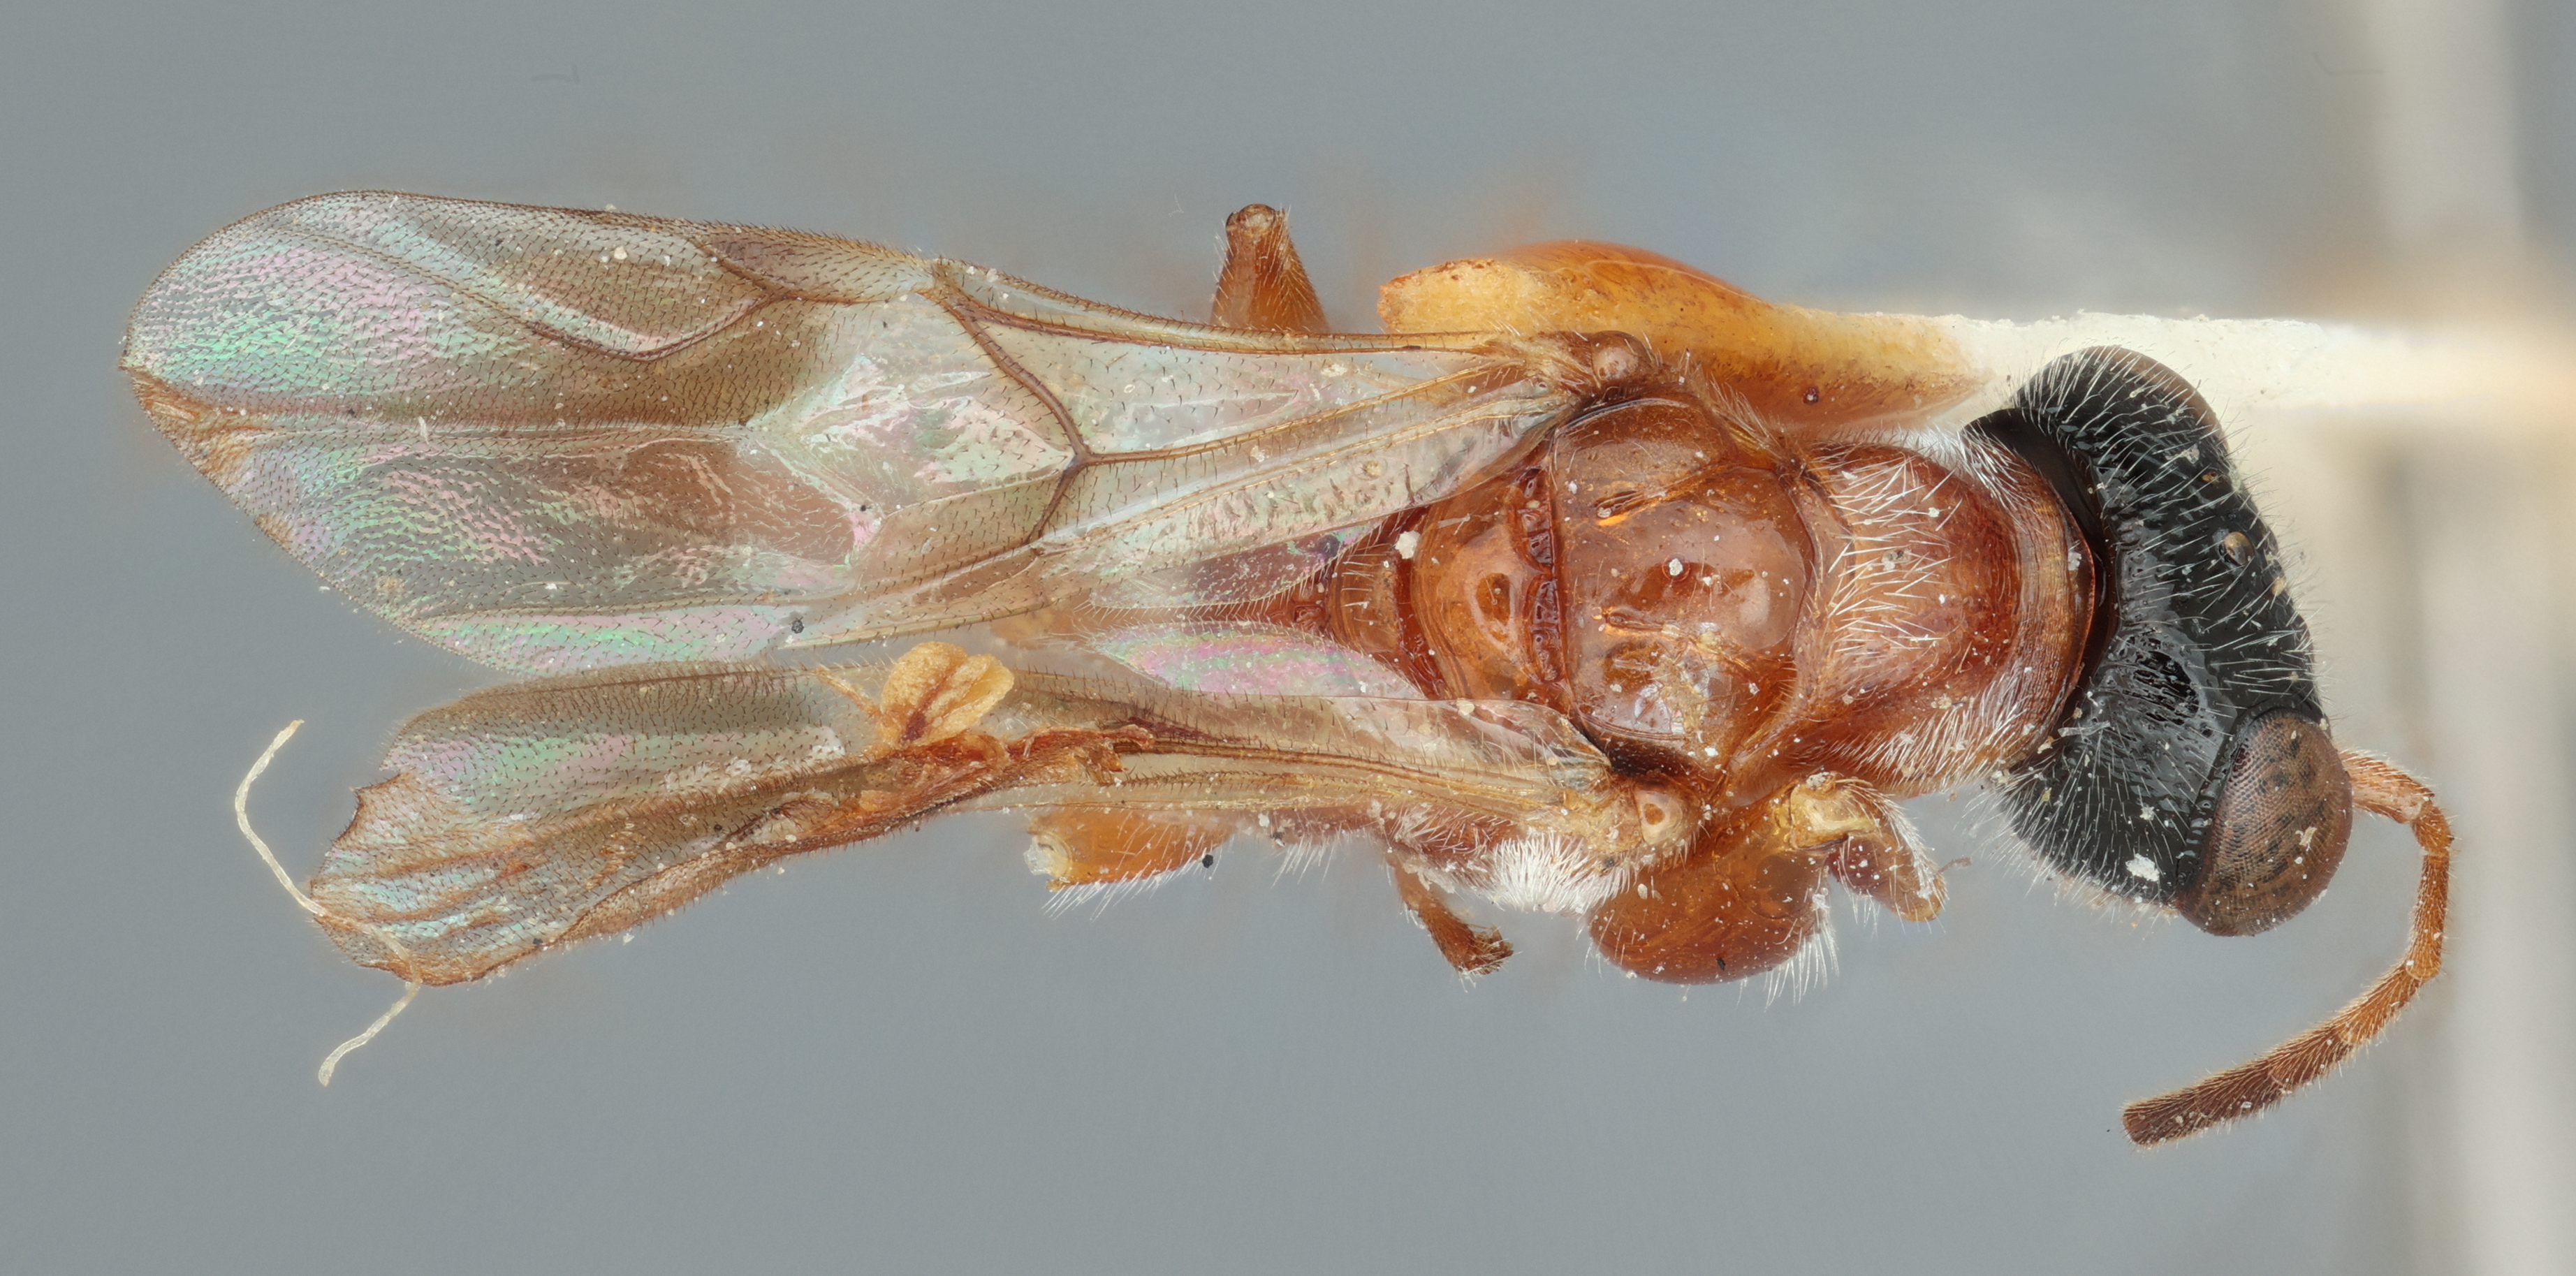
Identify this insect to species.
Deinodryinus variabilis
